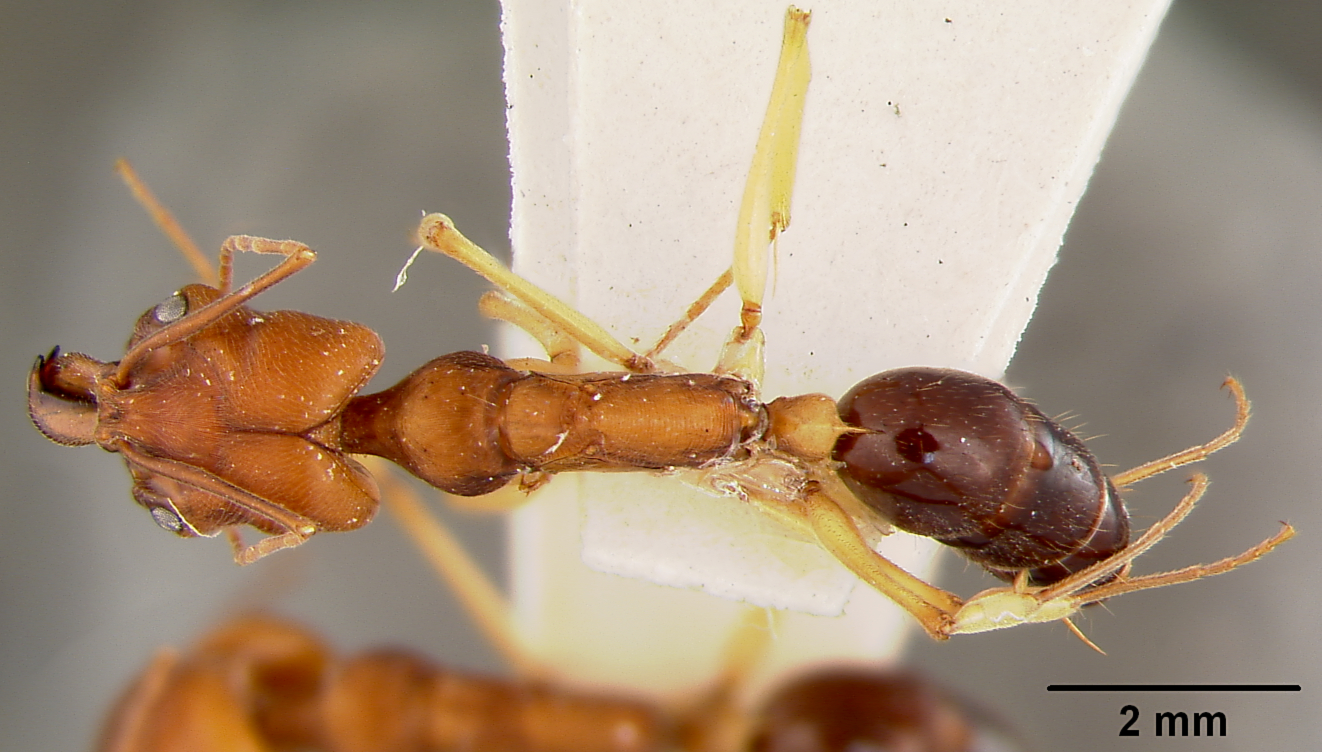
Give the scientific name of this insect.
Odontomachus haematodes
